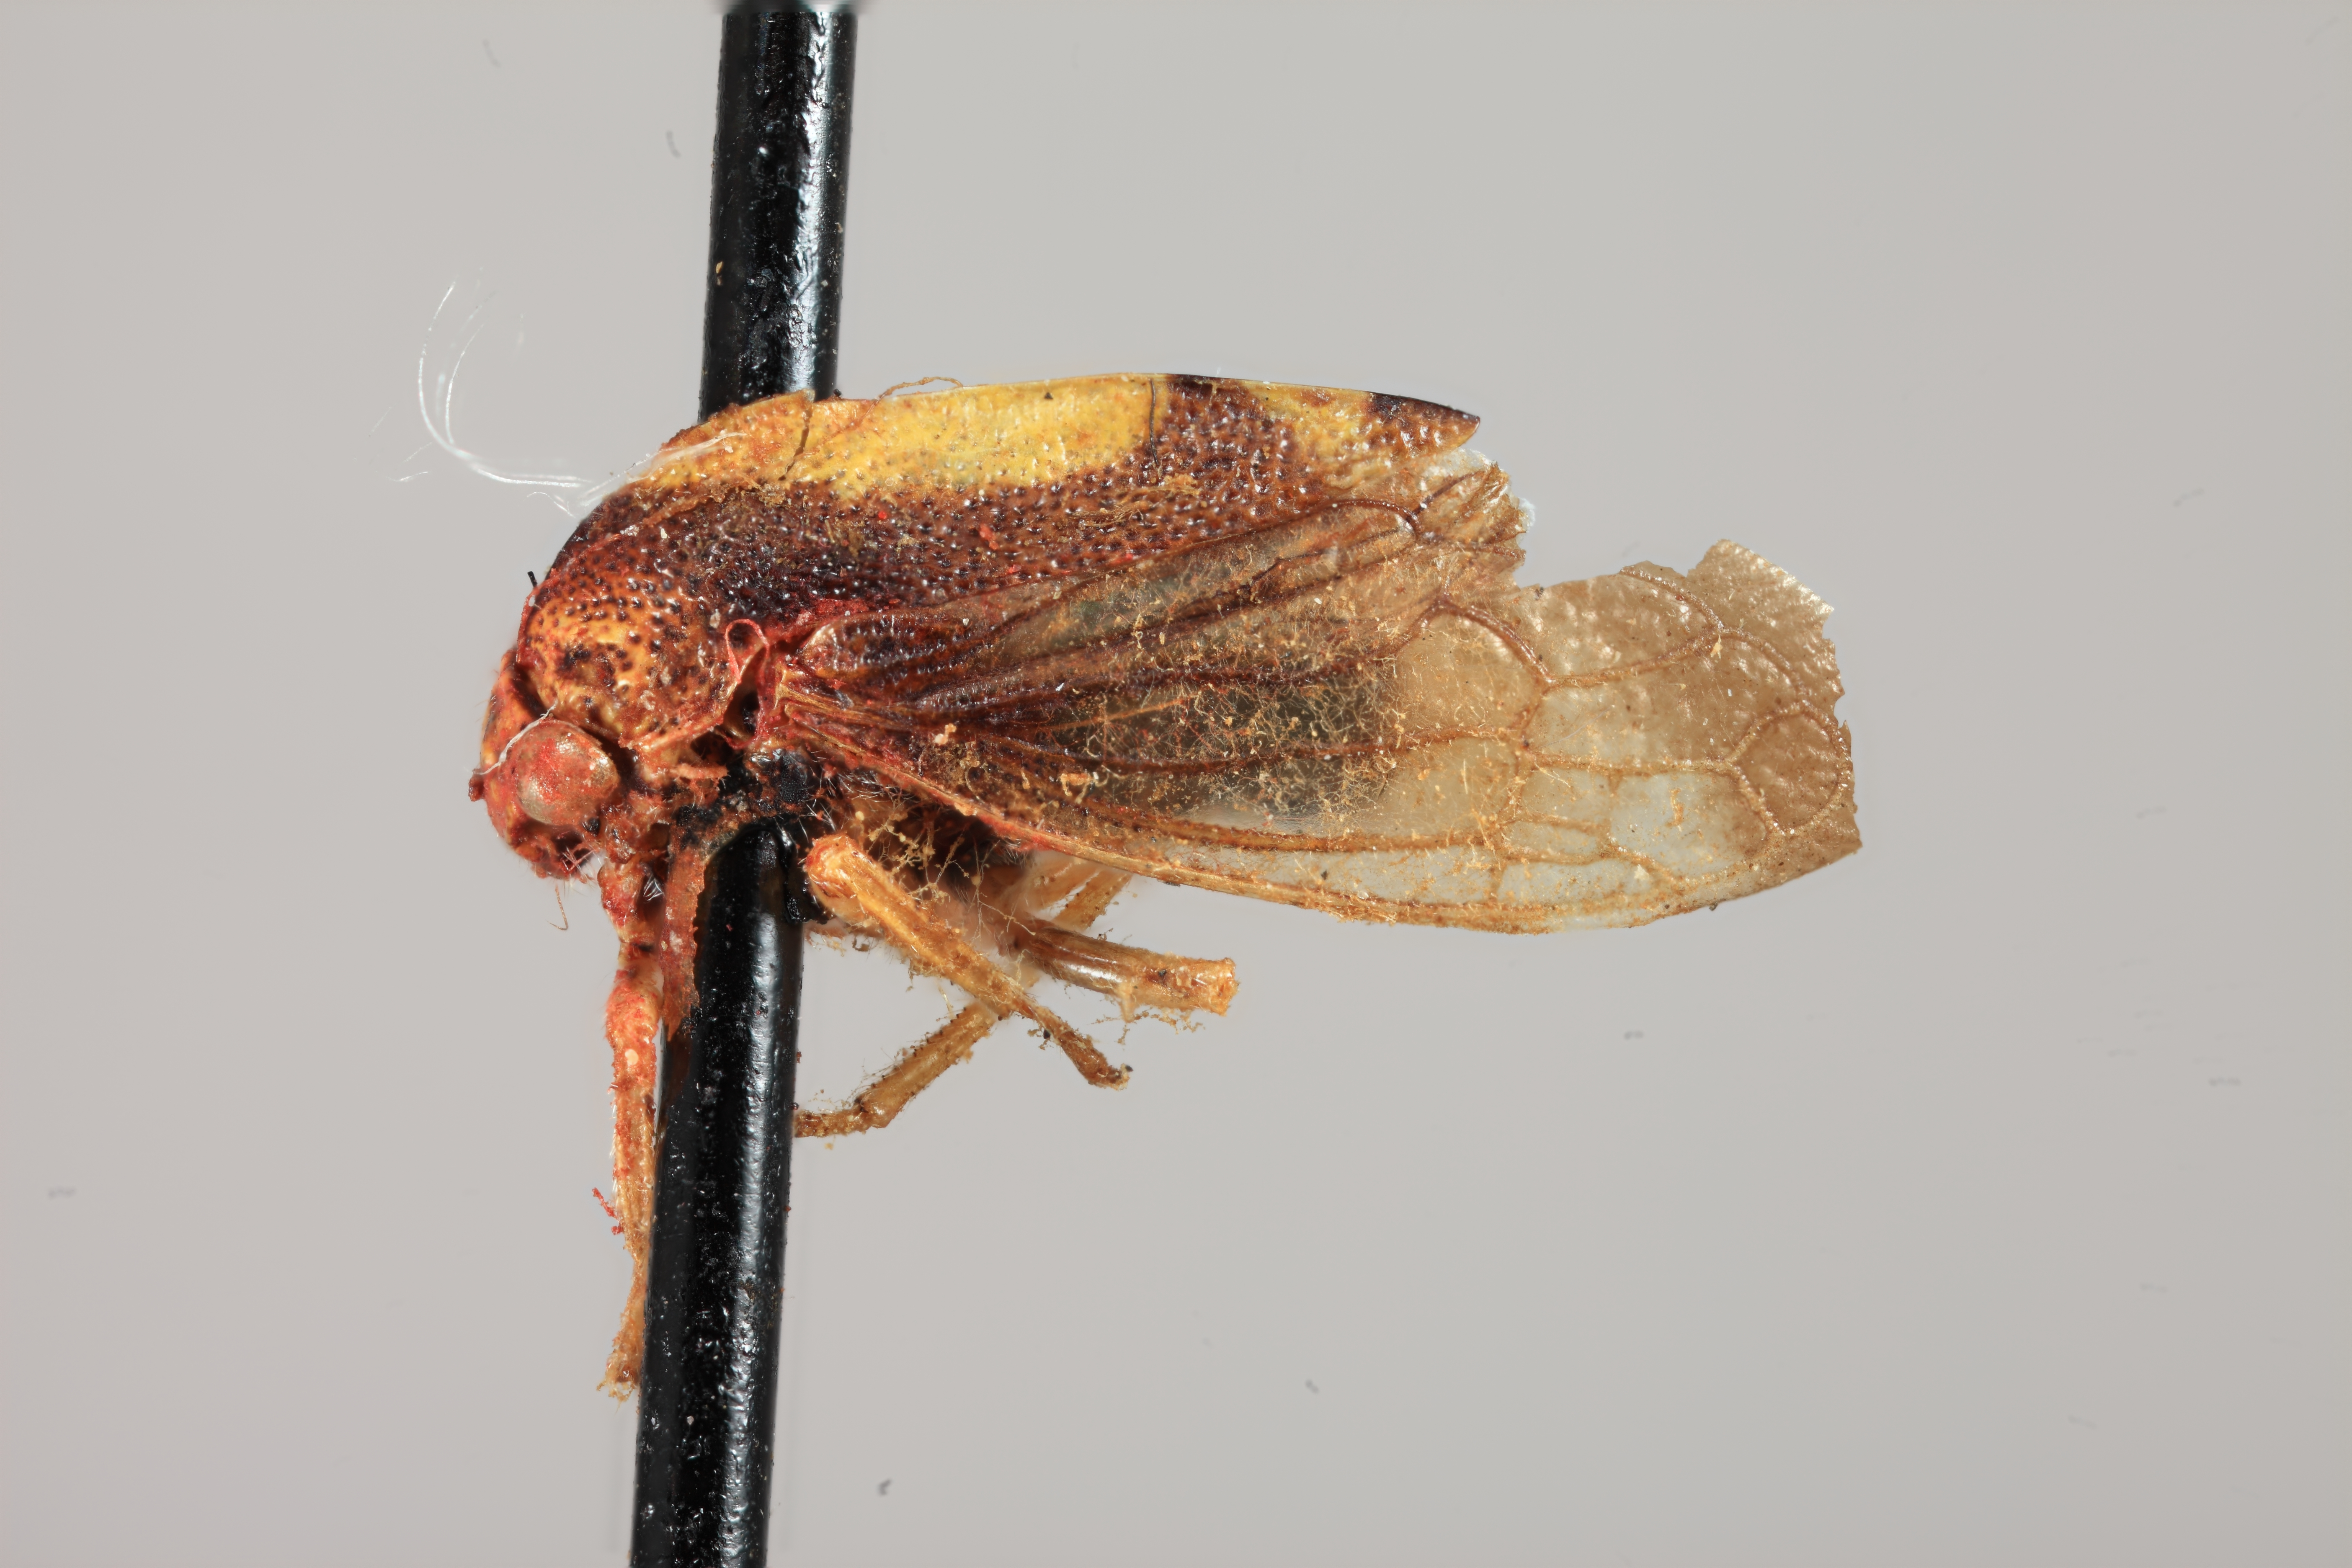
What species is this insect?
Smilia querci
